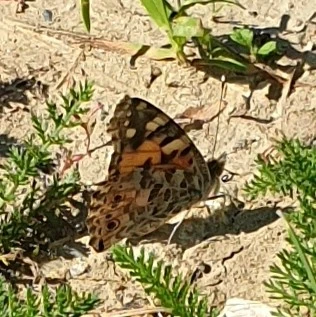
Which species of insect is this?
Vanessa cardui
